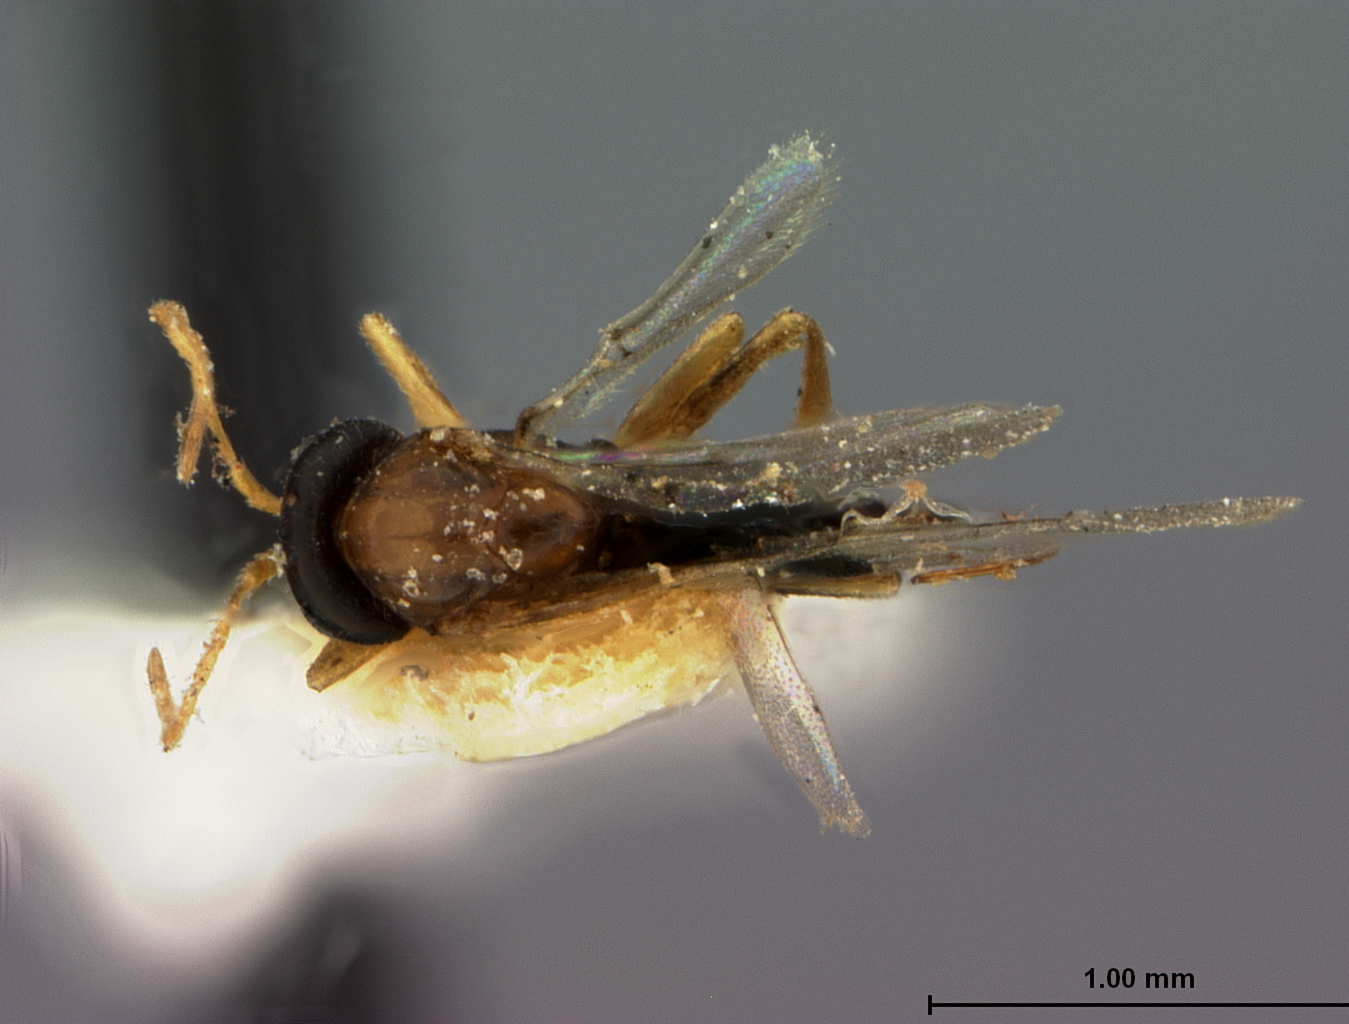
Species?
Neuroterus sadlerensis
